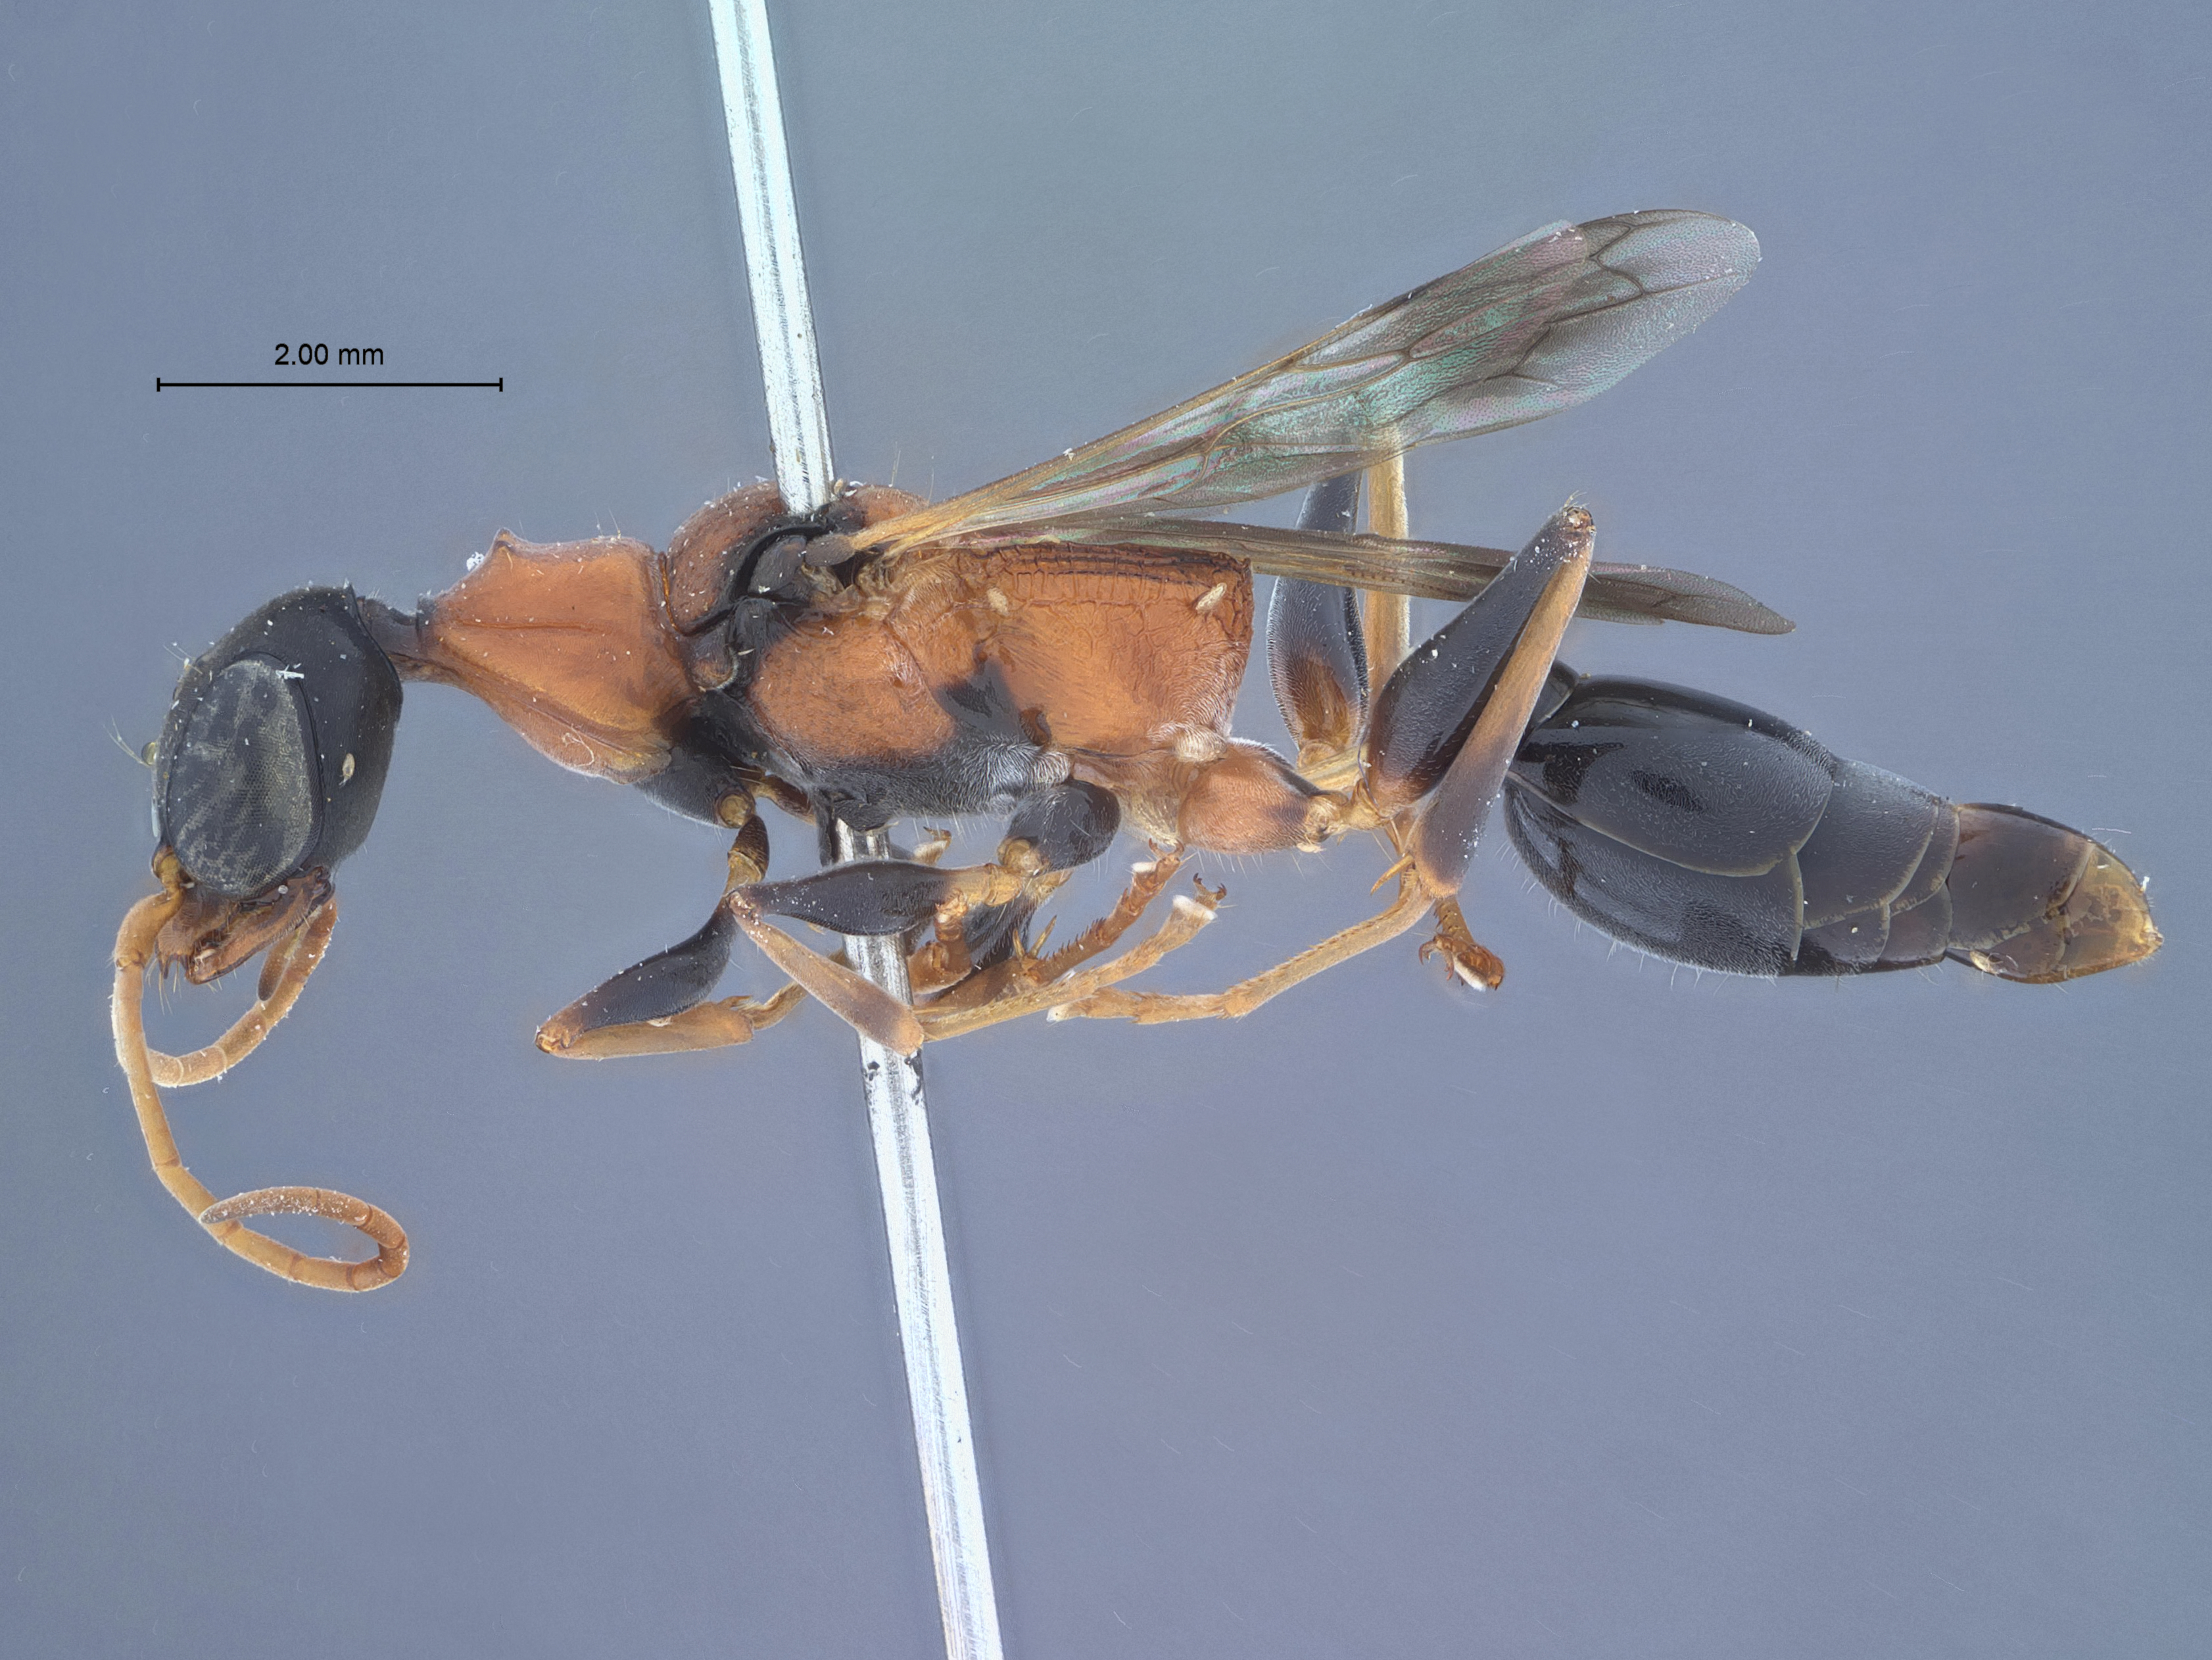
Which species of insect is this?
Ampulex ceylonica
